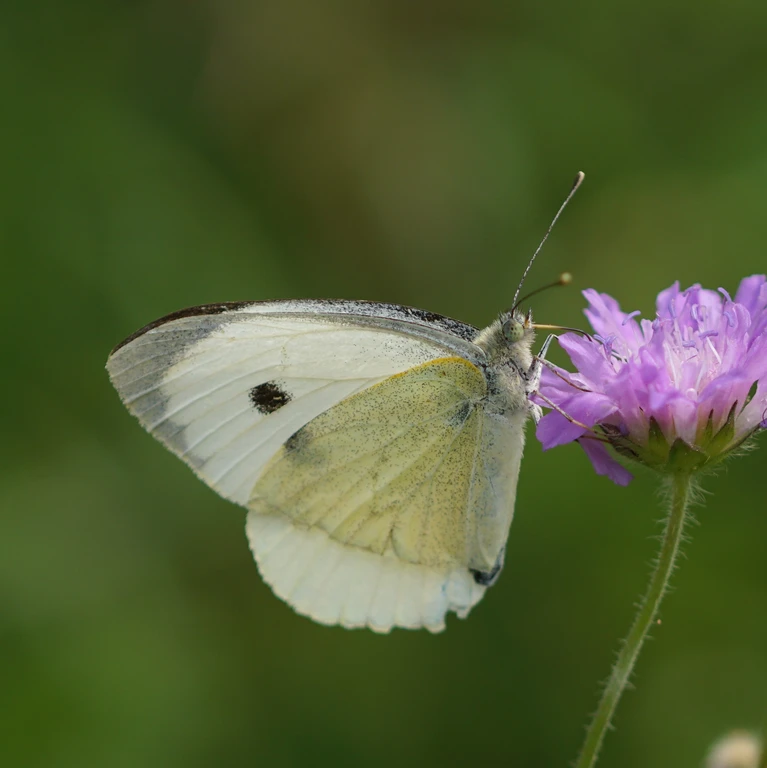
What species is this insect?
Pieris brassicae
